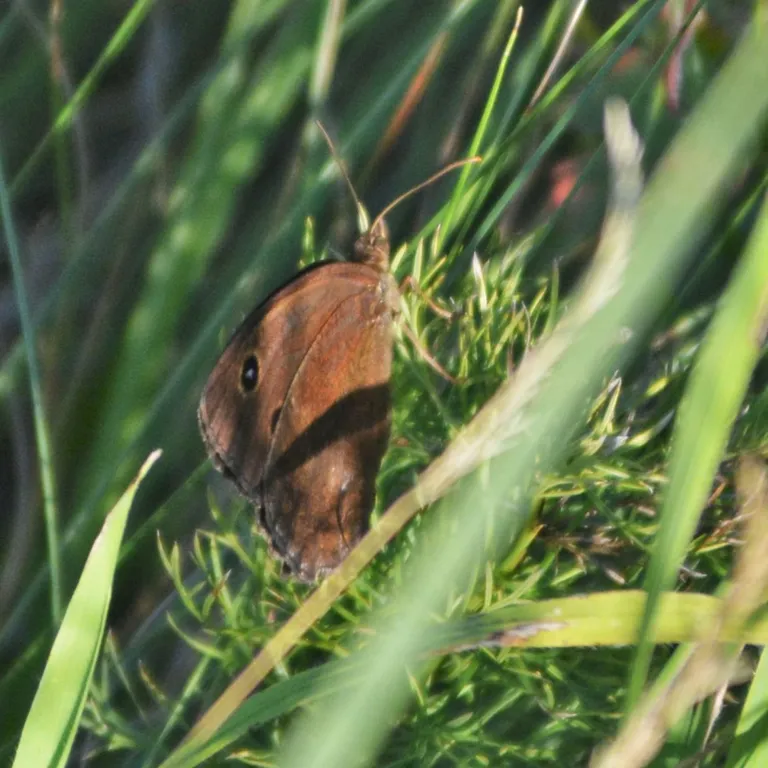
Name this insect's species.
Minois dryas
